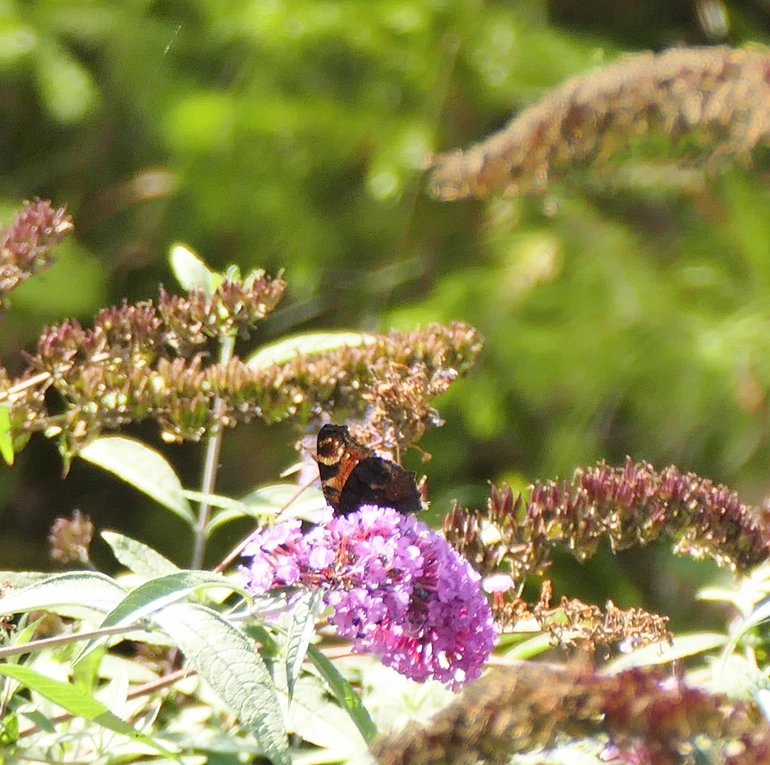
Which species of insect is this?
Aglais io
